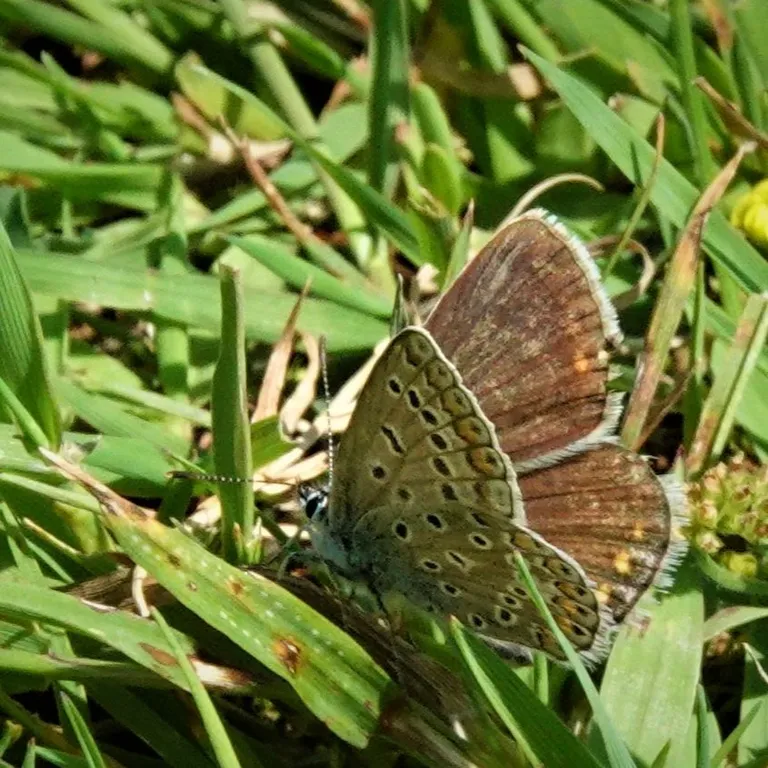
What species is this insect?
Polyommatus icarus
